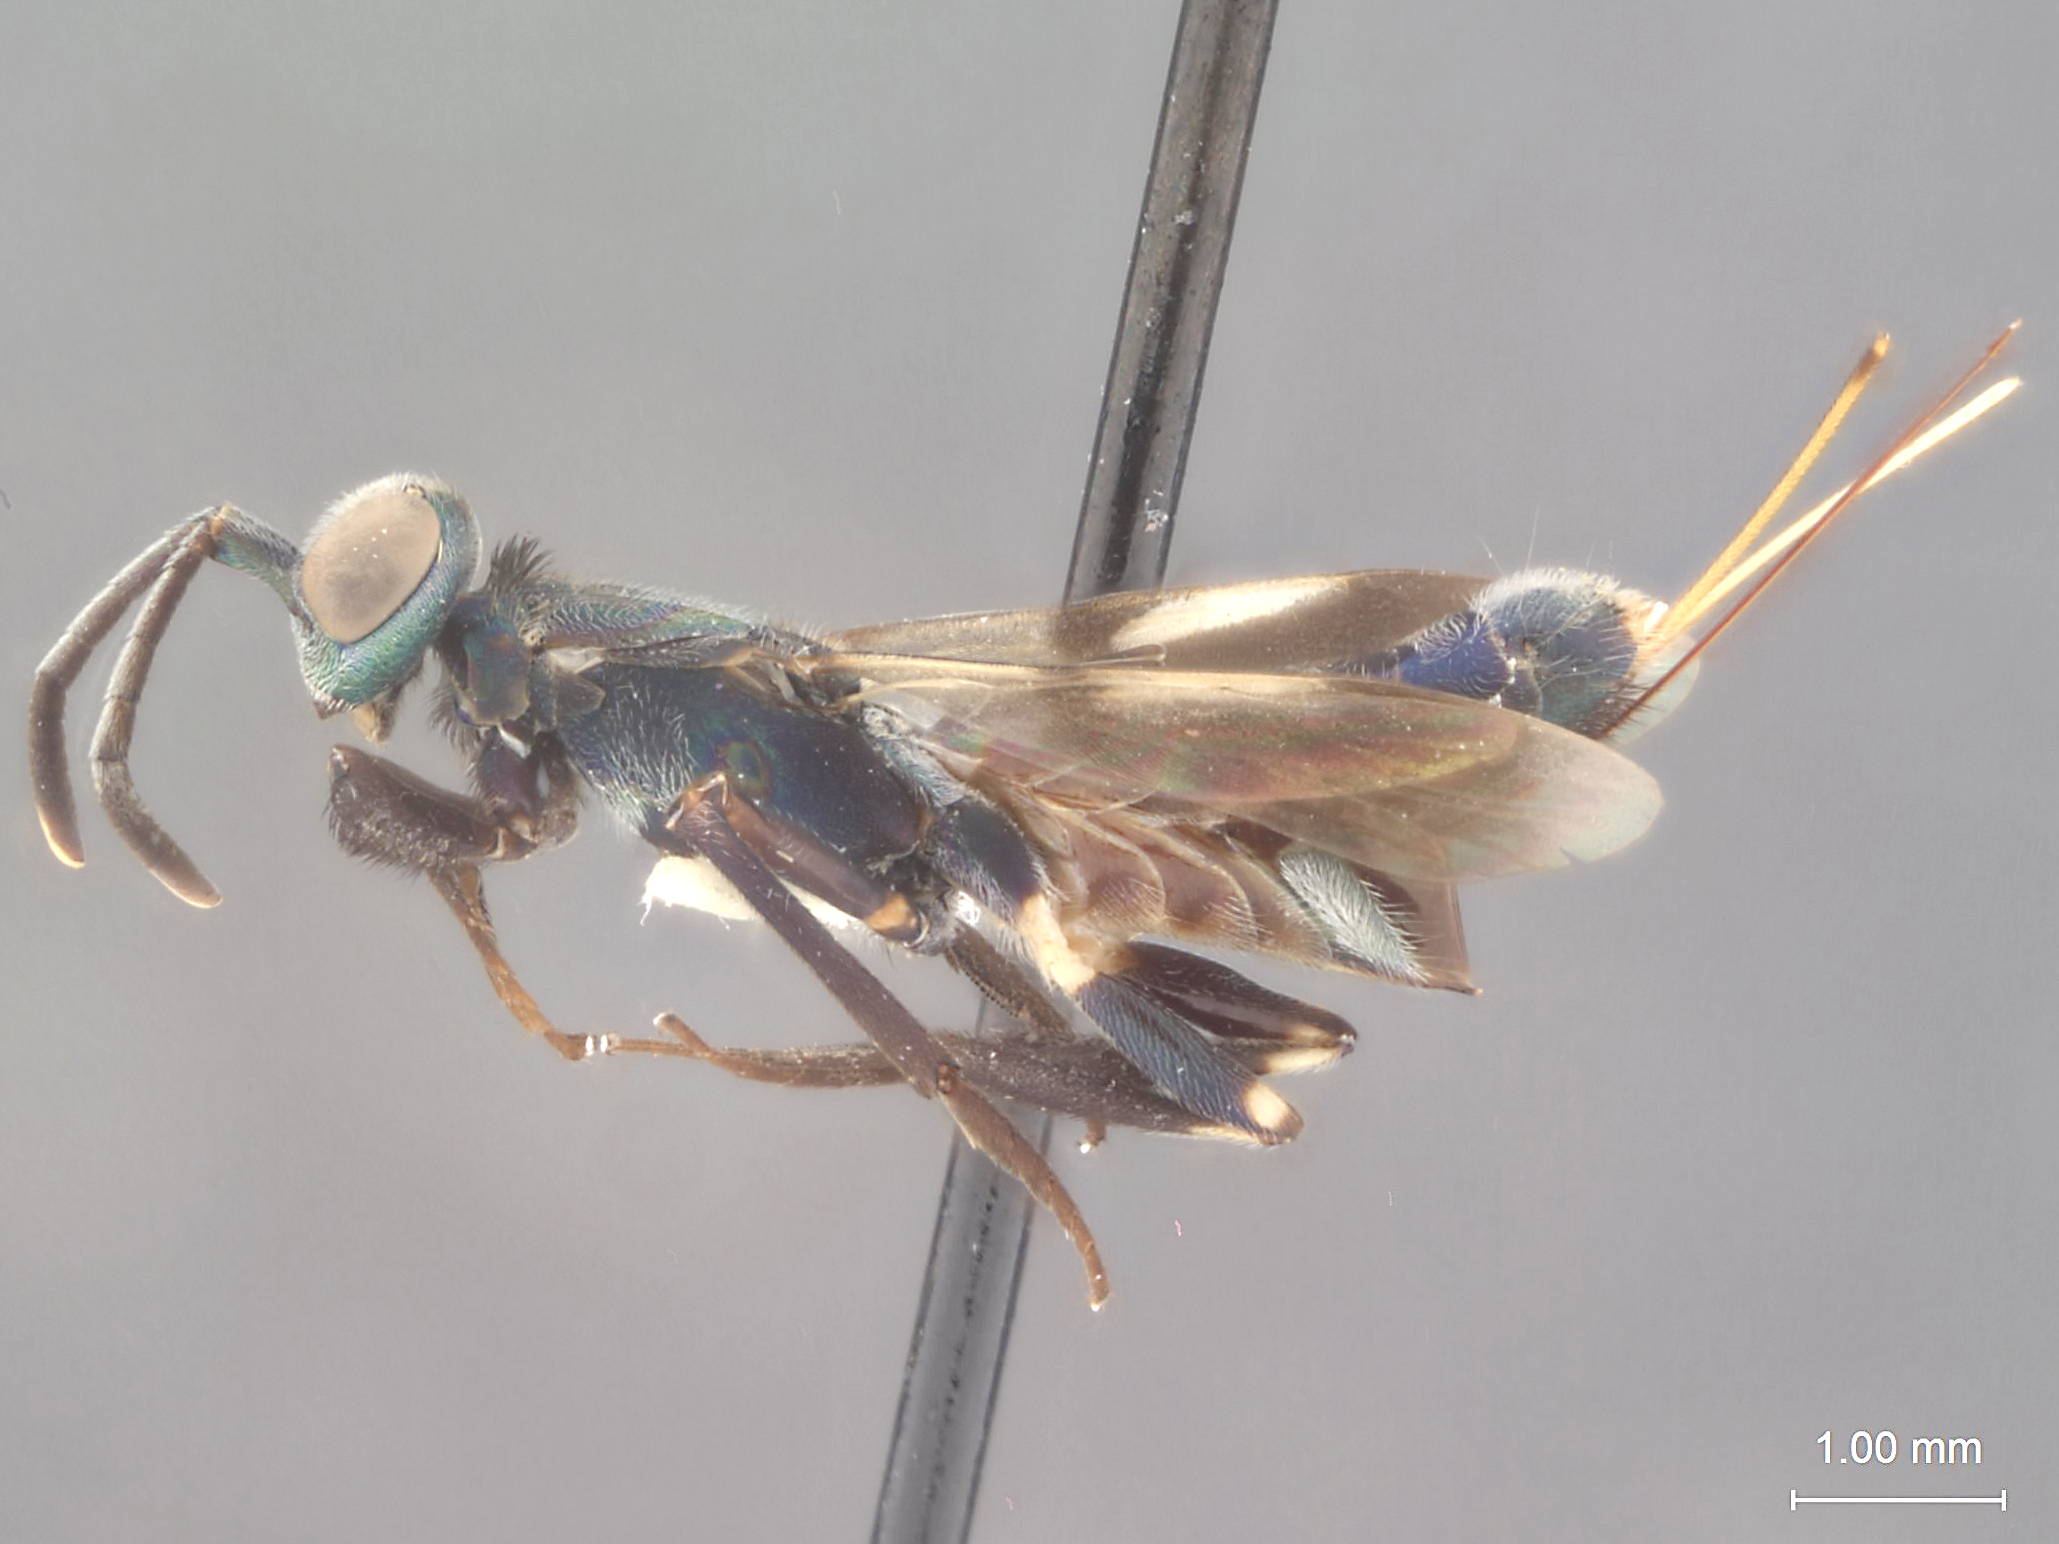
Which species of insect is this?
Macreupelmus nigrispina
